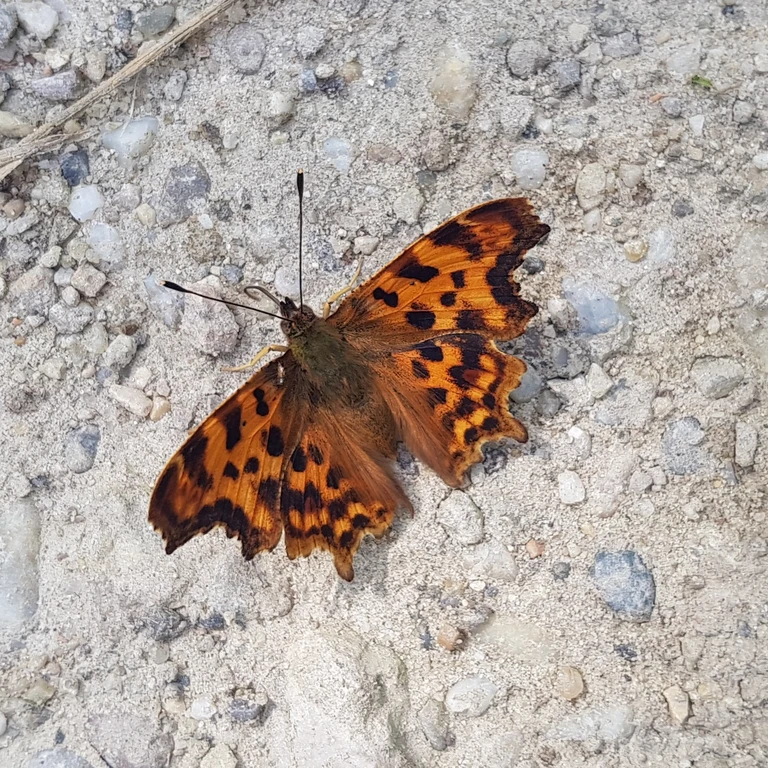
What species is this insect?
Polygonia c-album
